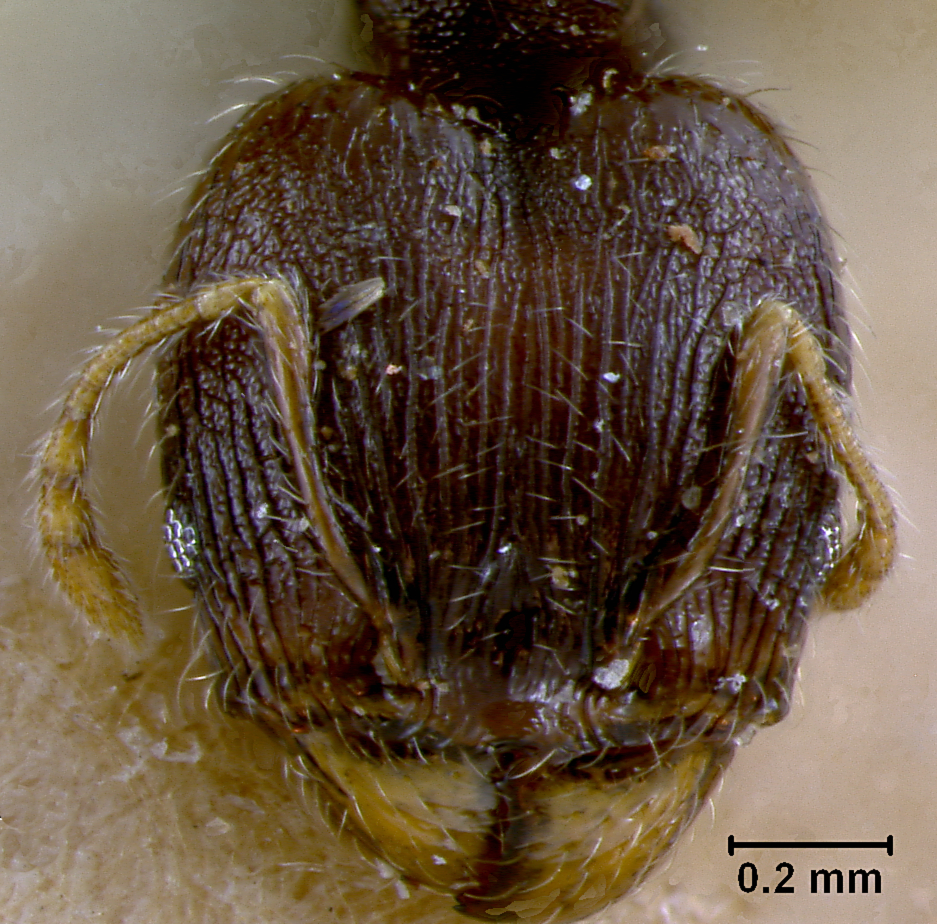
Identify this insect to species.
Pheidole moerens
